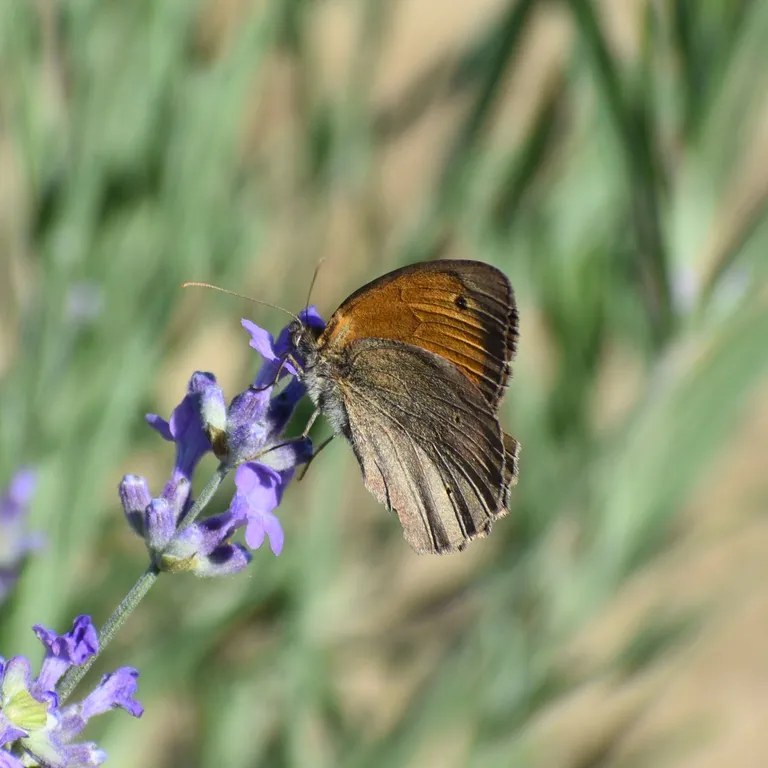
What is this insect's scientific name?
Maniola jurtina
